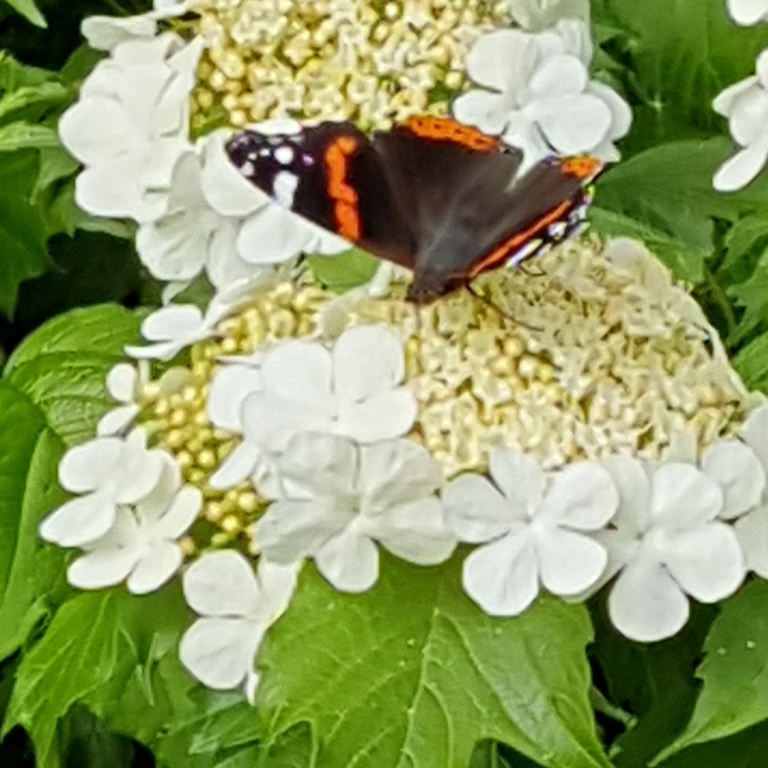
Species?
Vanessa atalanta
